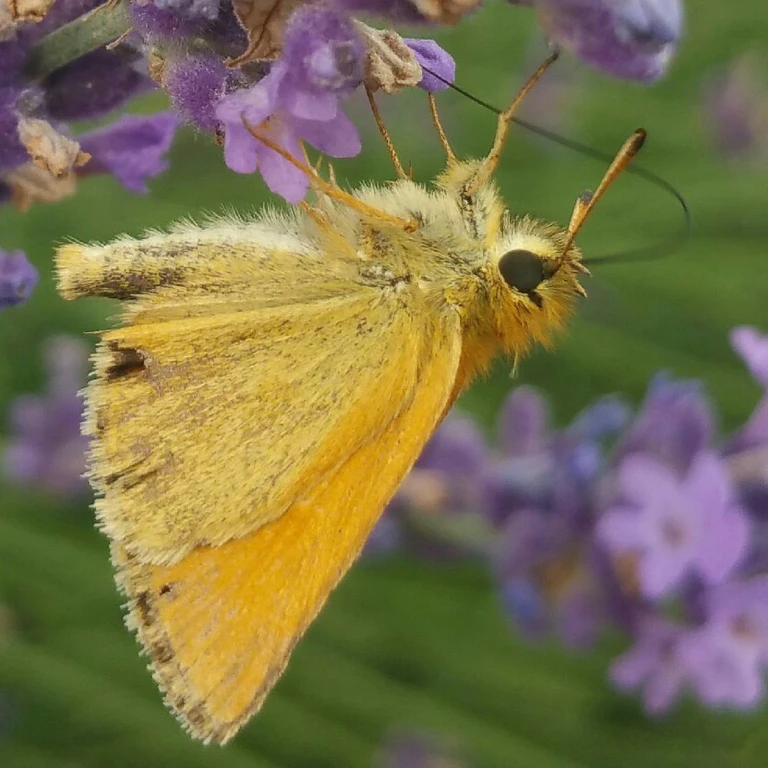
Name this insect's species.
Thymelicus lineola
